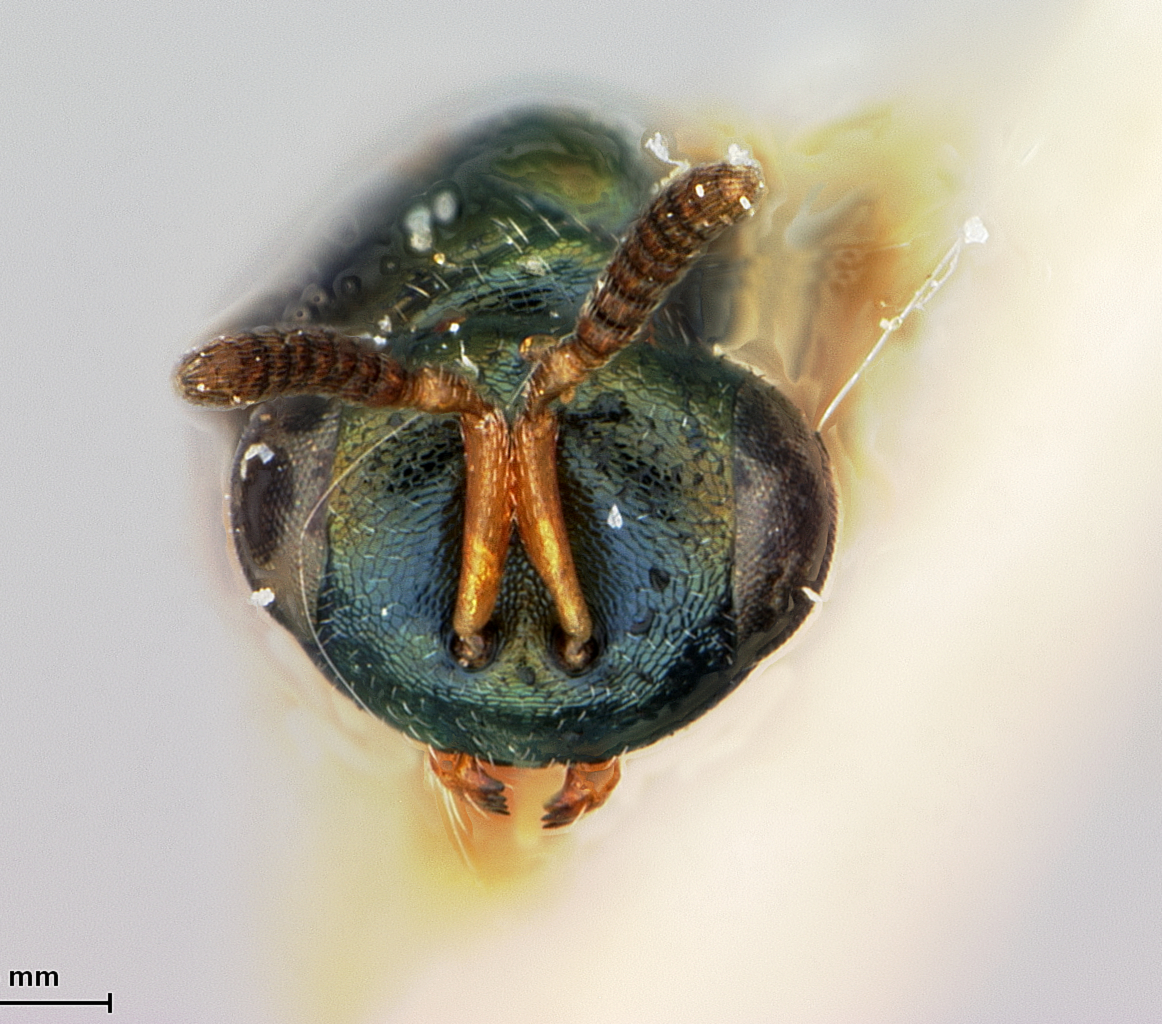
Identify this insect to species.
Nasonia brevicornis
